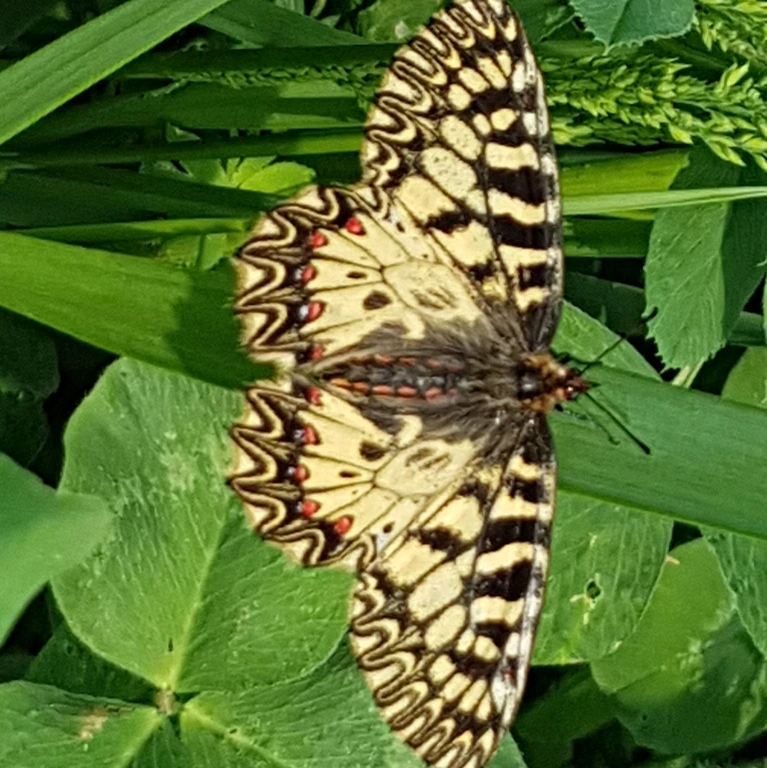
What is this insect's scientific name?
Zerynthia polyxena
